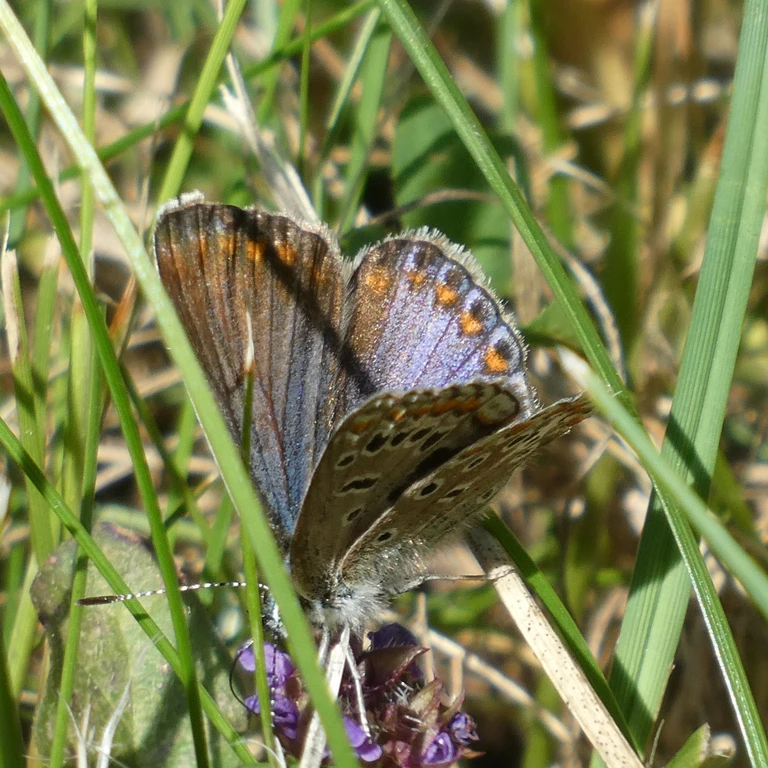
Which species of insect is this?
Polyommatus icarus
